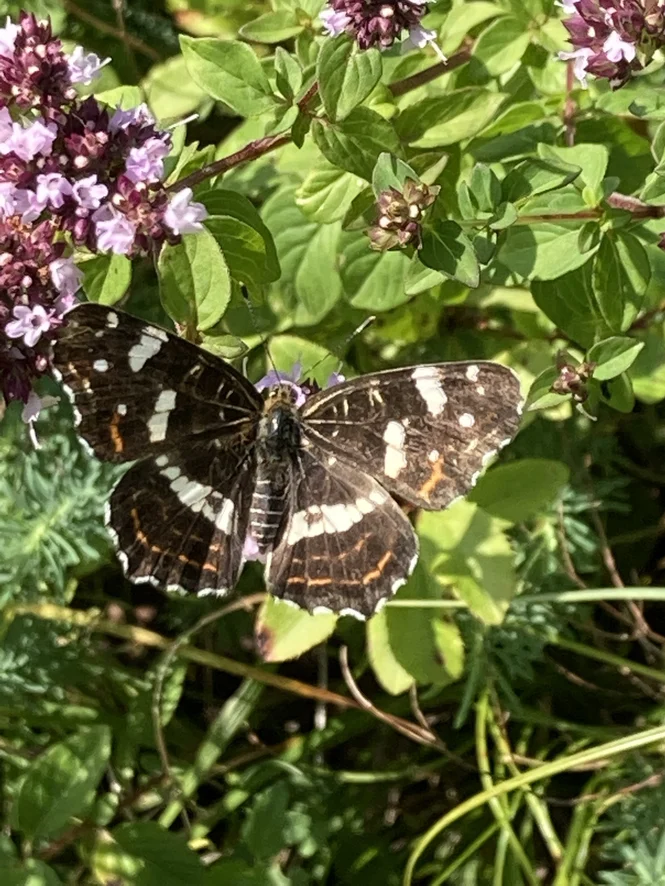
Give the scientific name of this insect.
Araschnia levana
